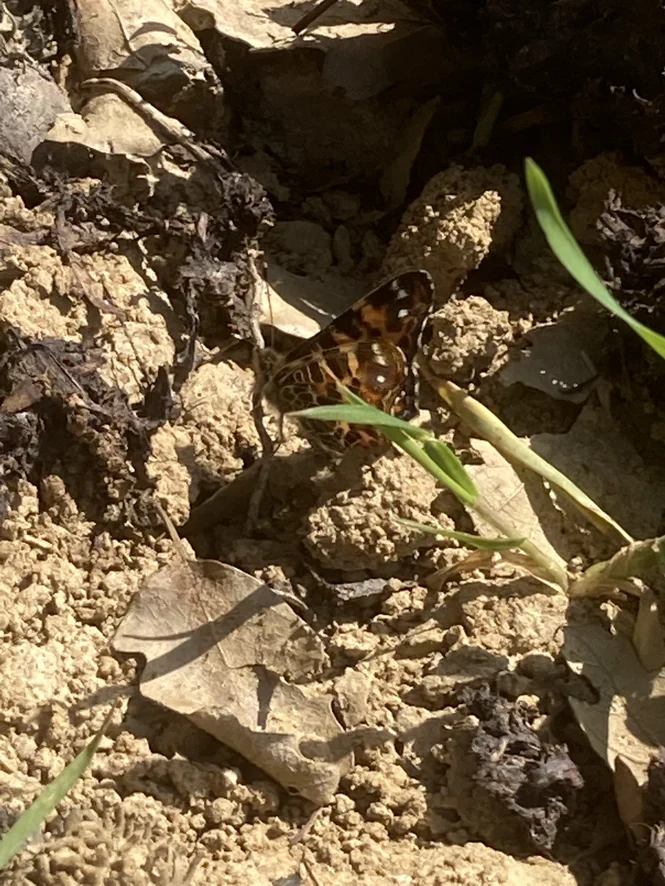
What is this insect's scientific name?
Araschnia levana
